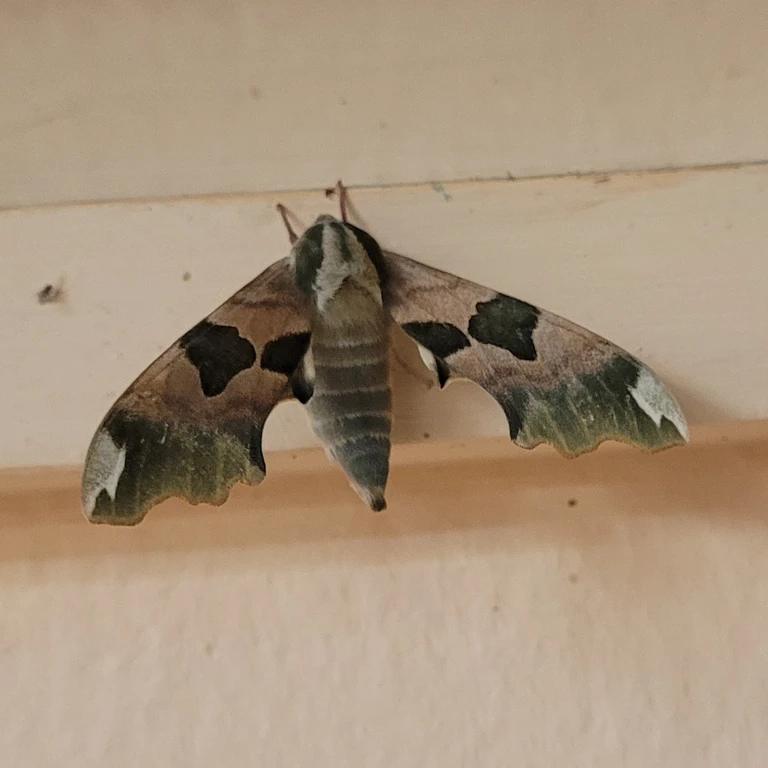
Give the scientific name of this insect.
Mimas tiliae
